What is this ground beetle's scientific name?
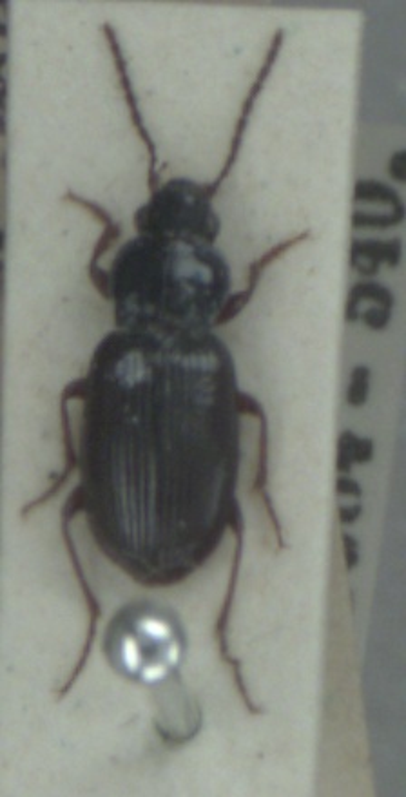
Pterostichus strenuus
